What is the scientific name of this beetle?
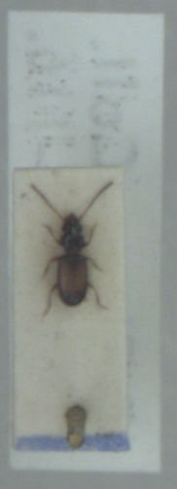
Perileptus areolatus
